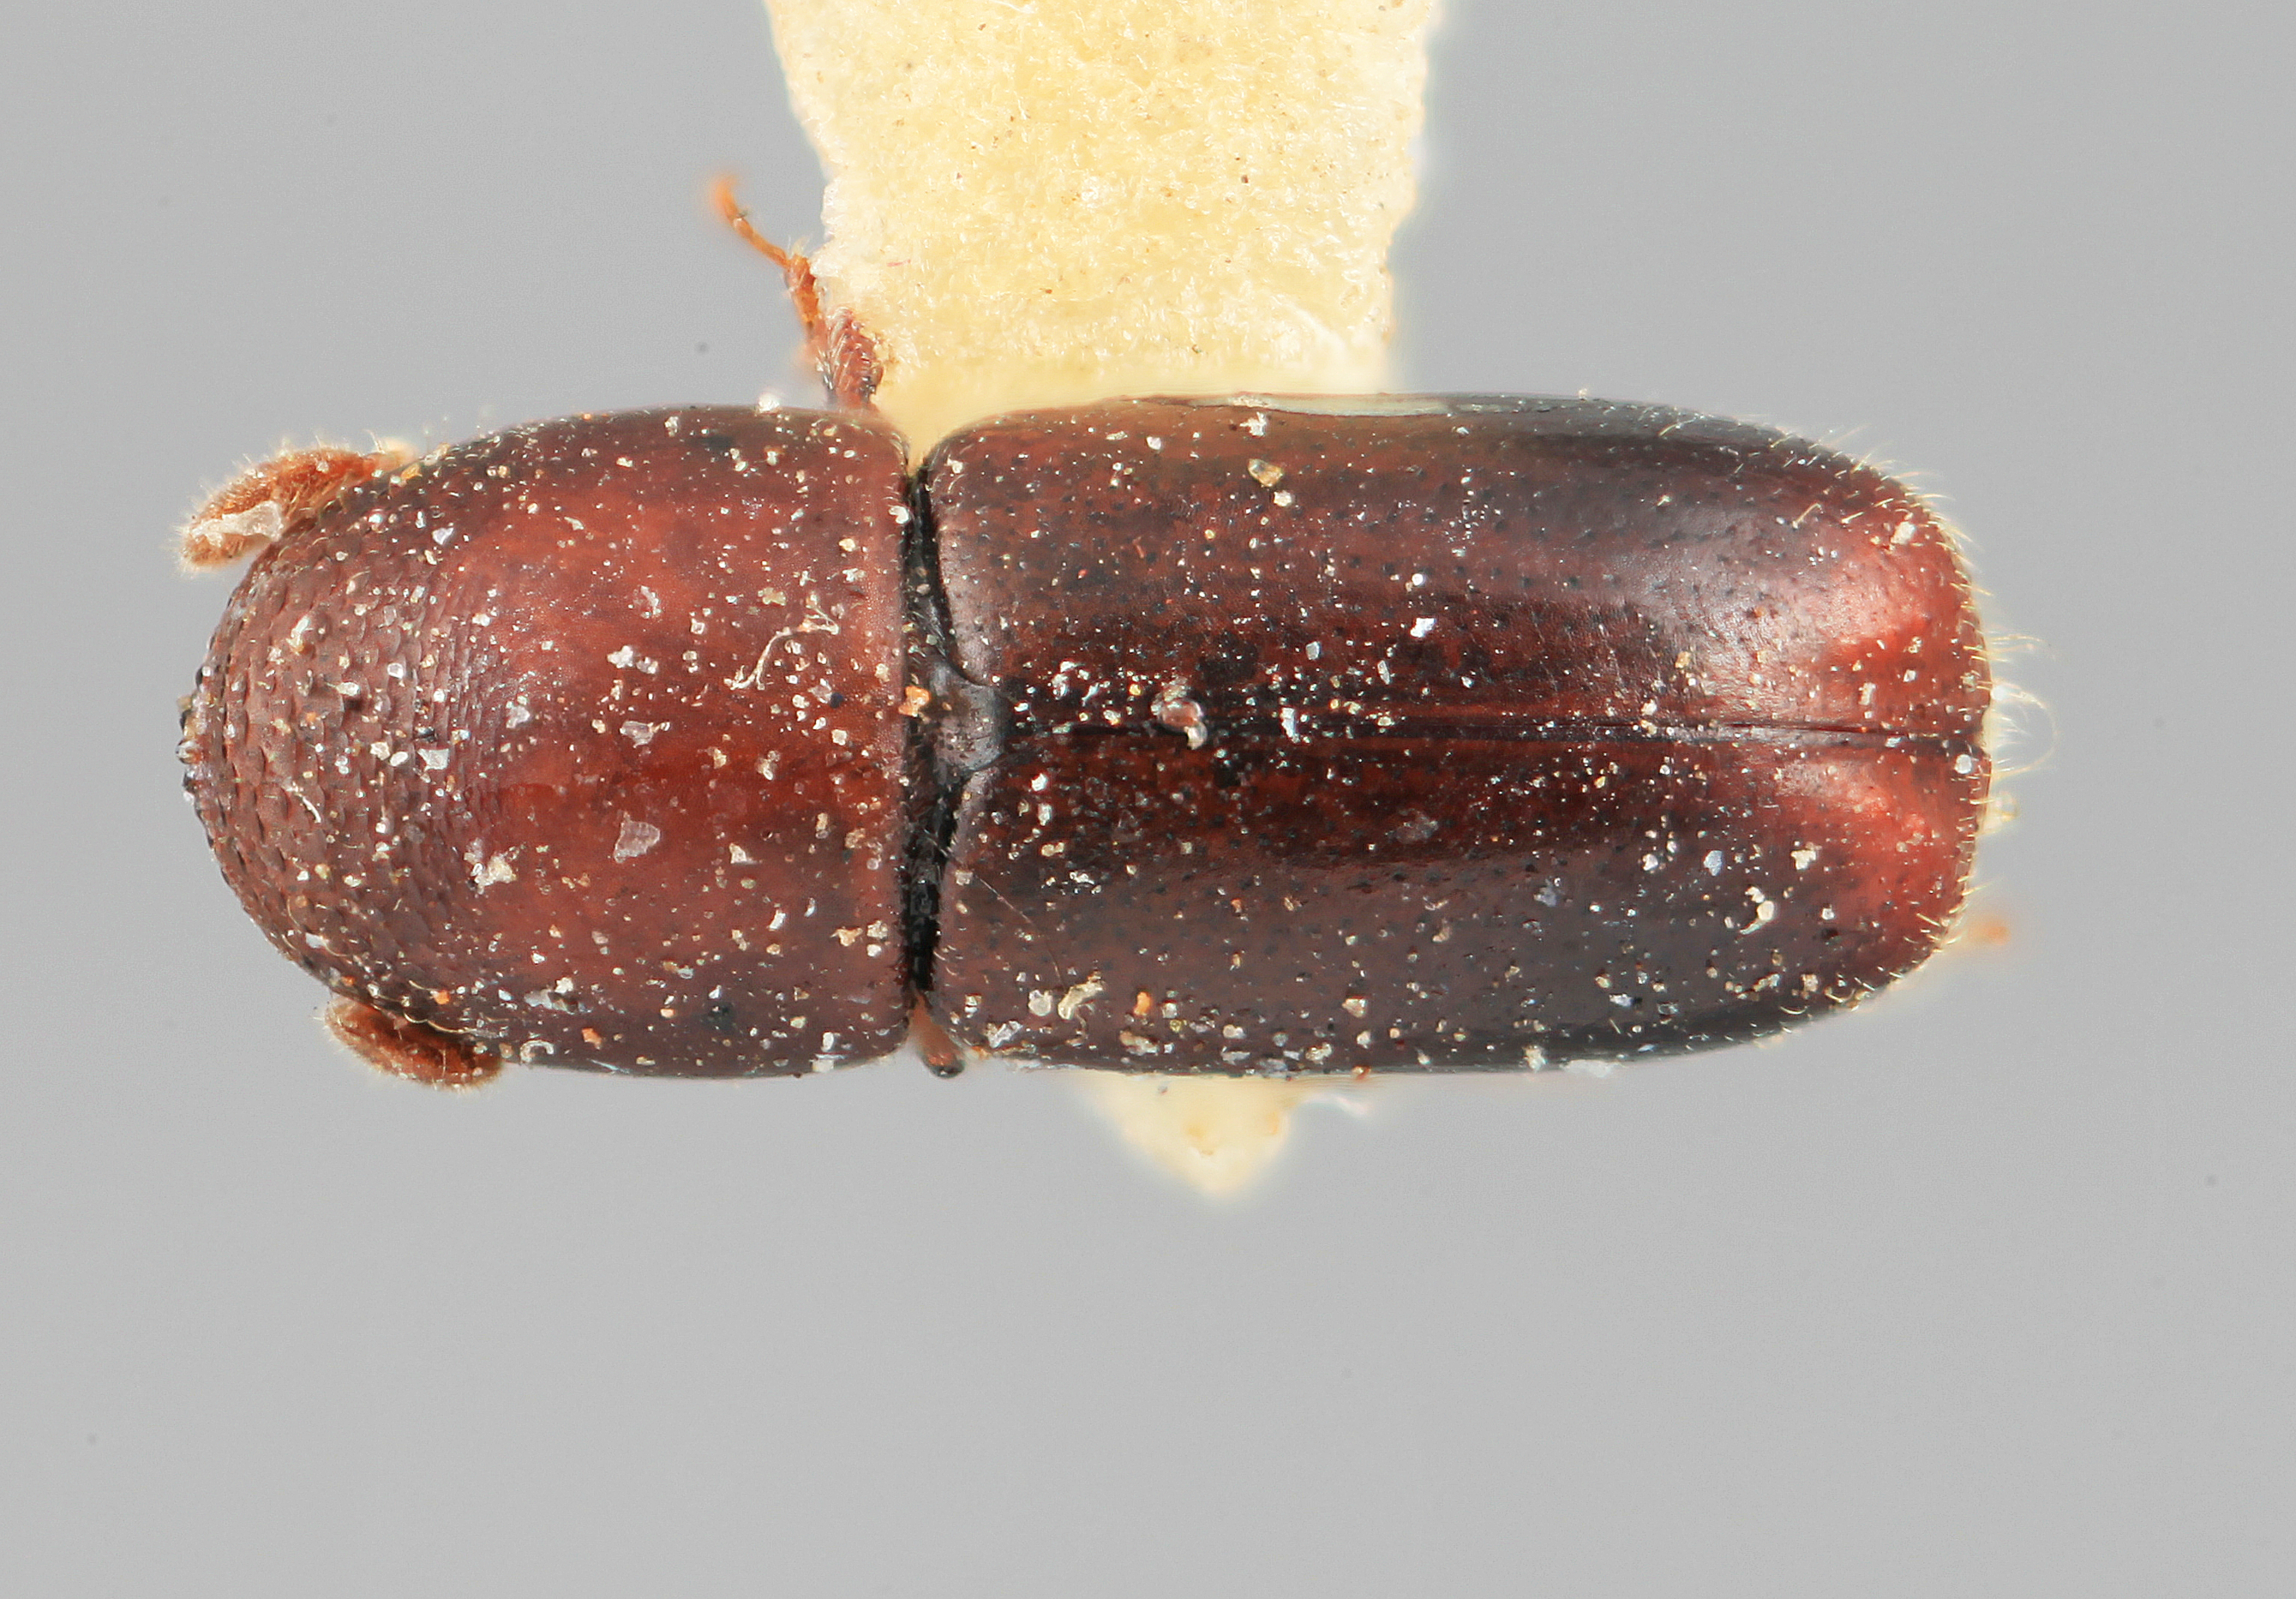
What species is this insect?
Microcorthylus obscuriceps
